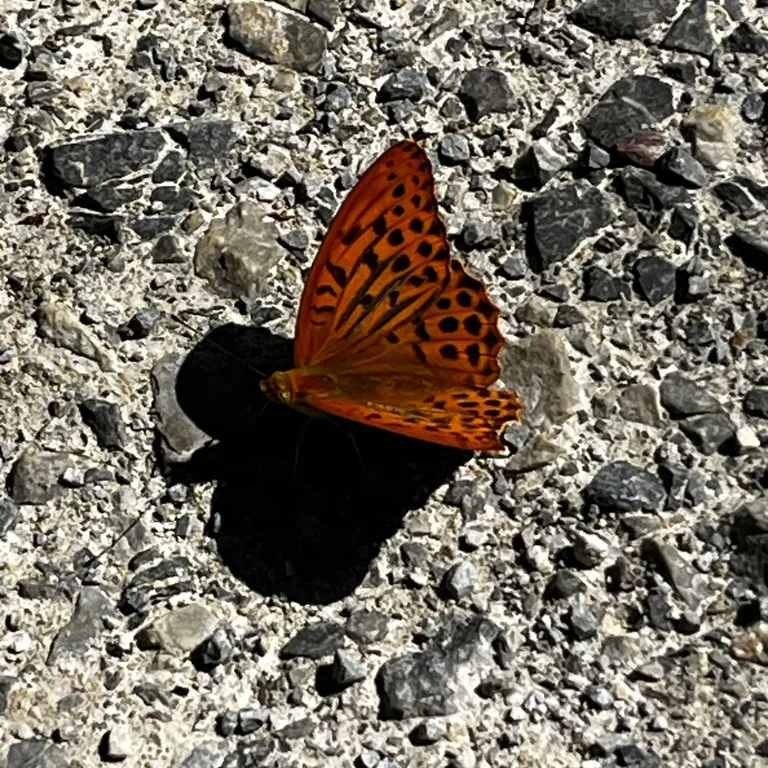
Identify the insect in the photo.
Argynnis paphia
